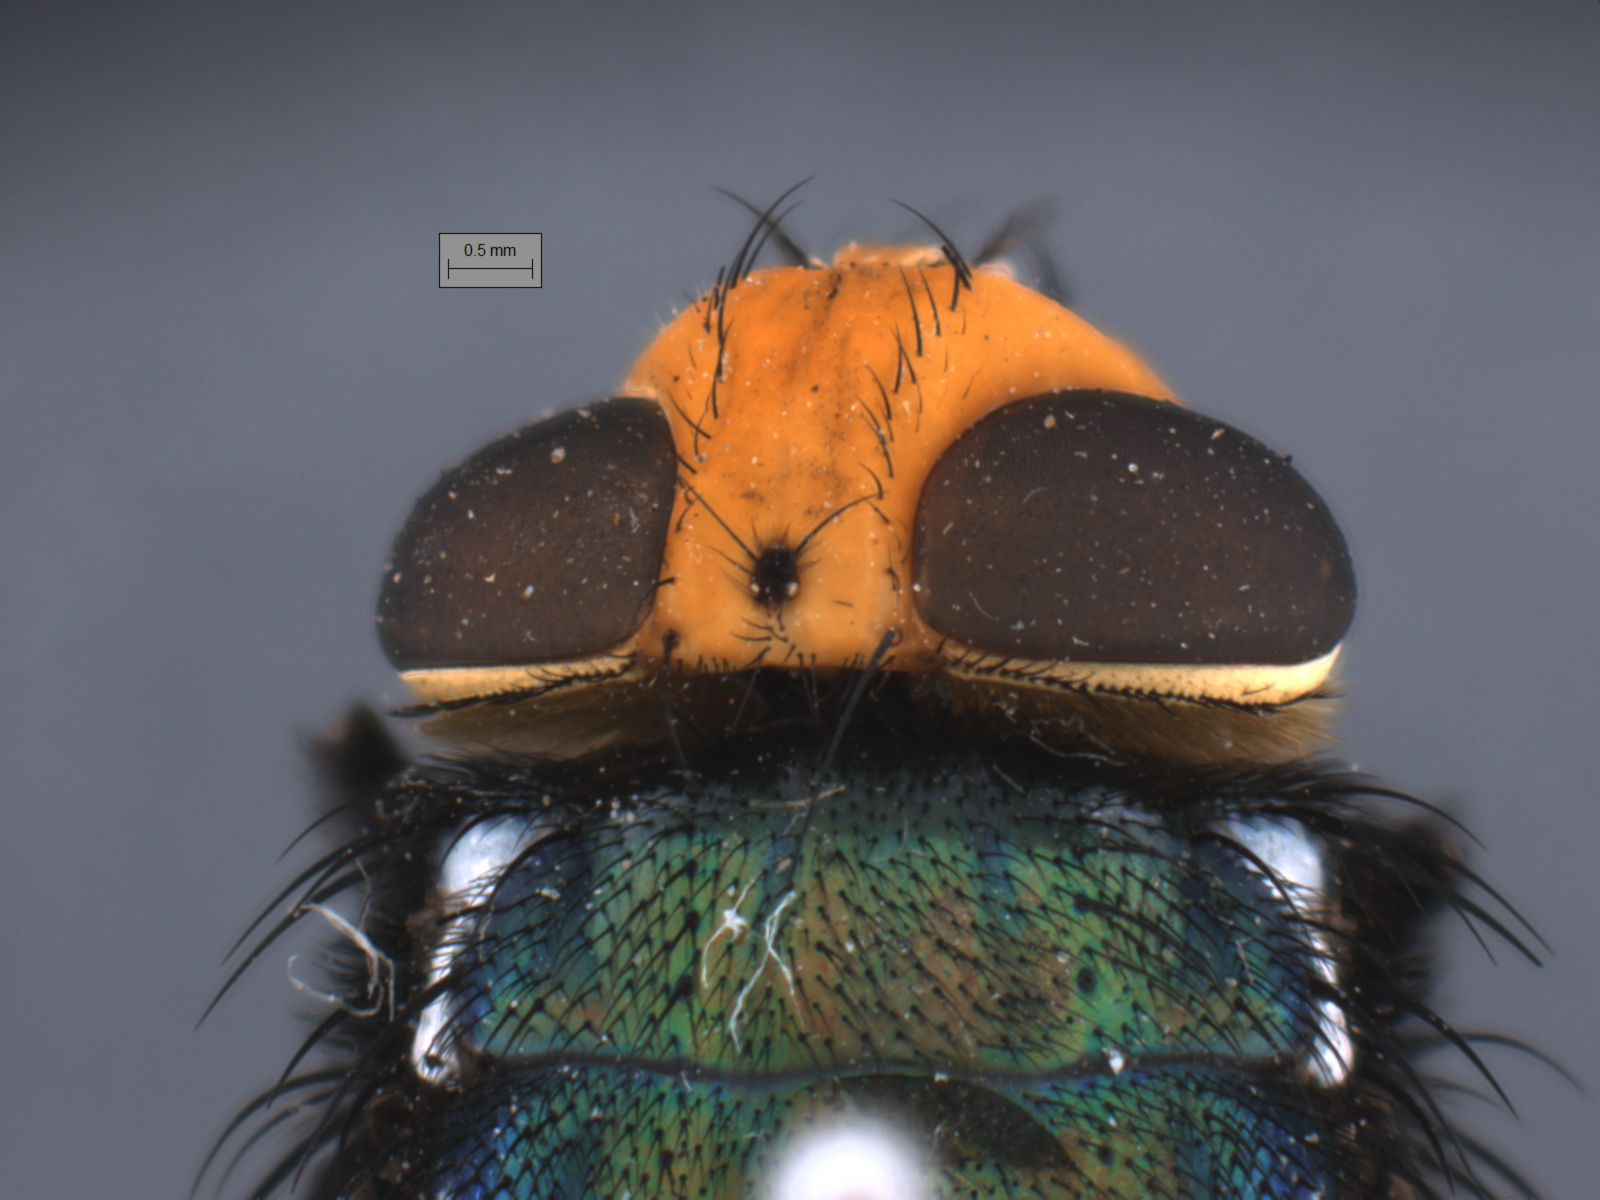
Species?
Amenia imperialis
